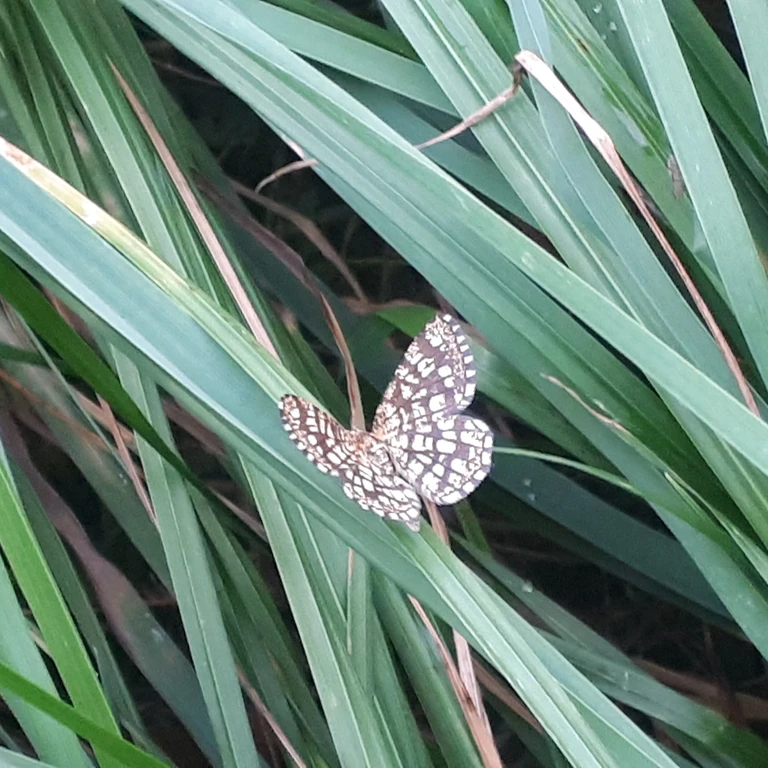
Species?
Chiasmia clathrata
